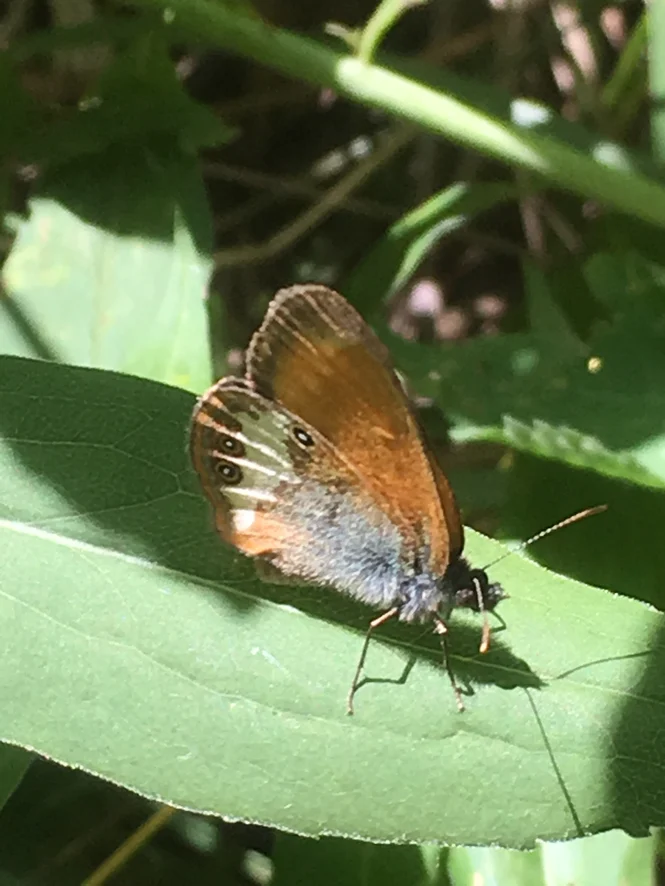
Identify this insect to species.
Coenonympha arcania
